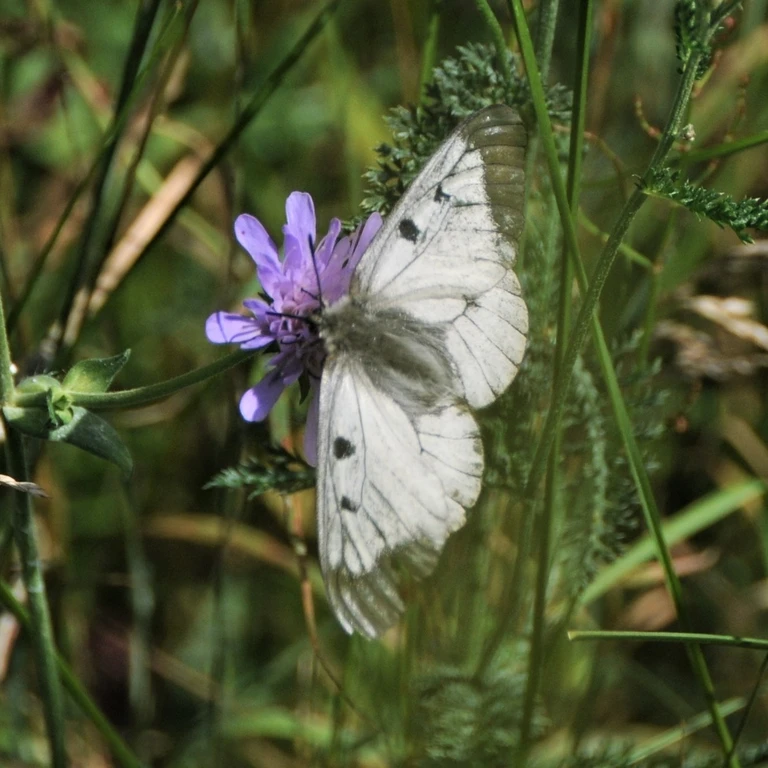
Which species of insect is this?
Parnassius mnemosyne
